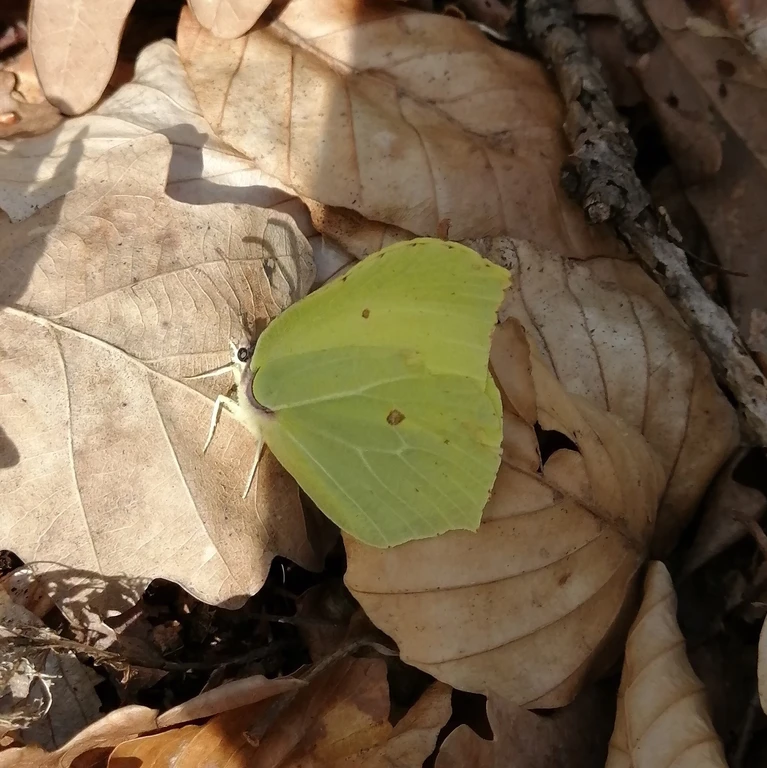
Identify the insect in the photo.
Gonepteryx rhamni
